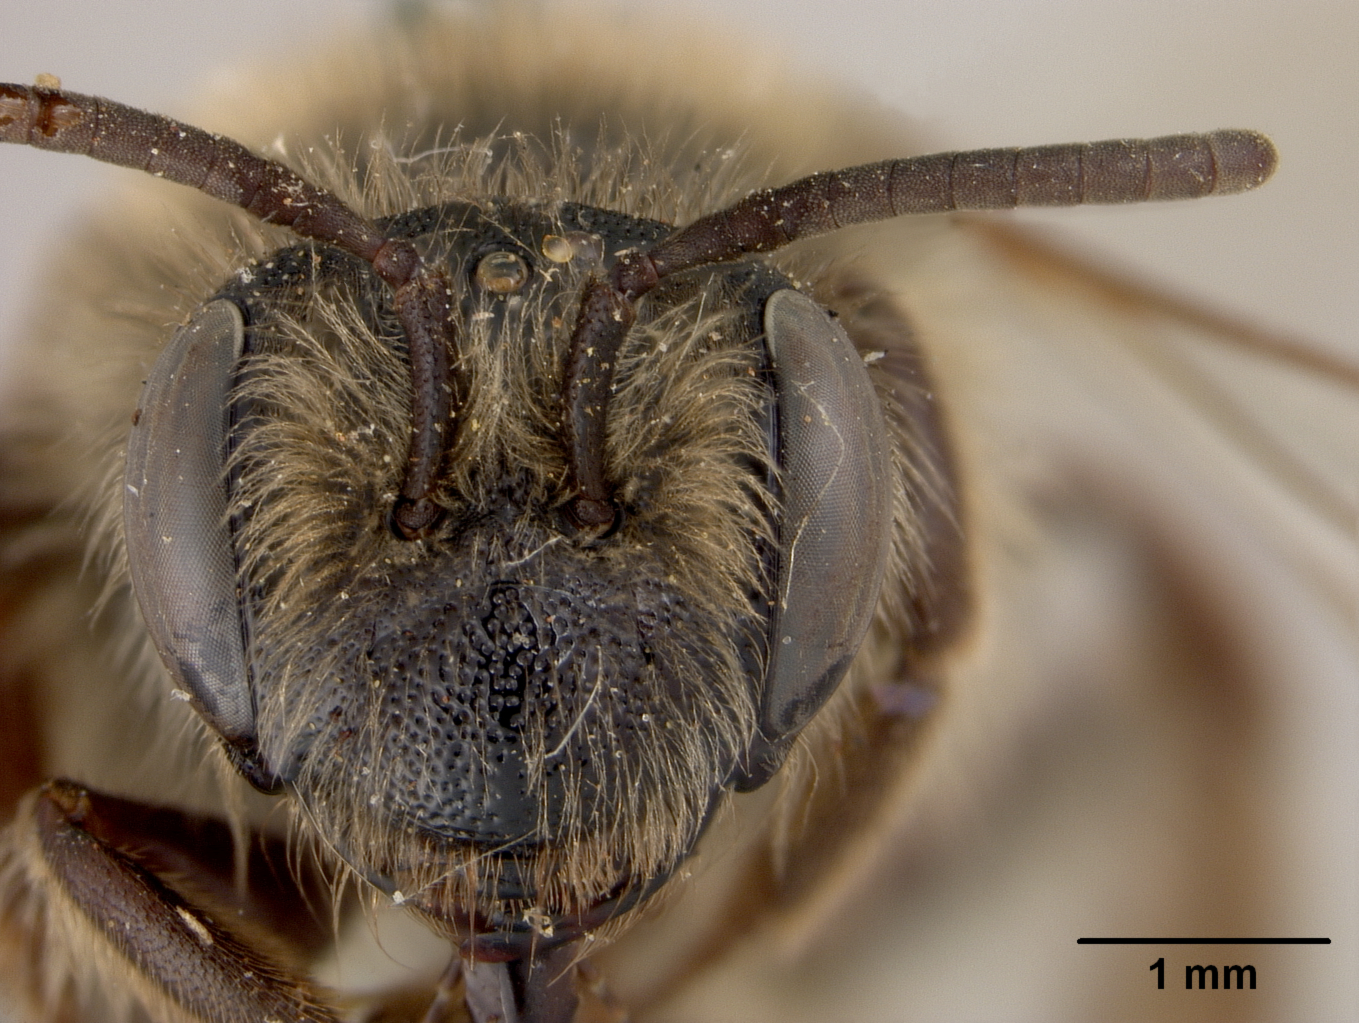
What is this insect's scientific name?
Andrena weedi
